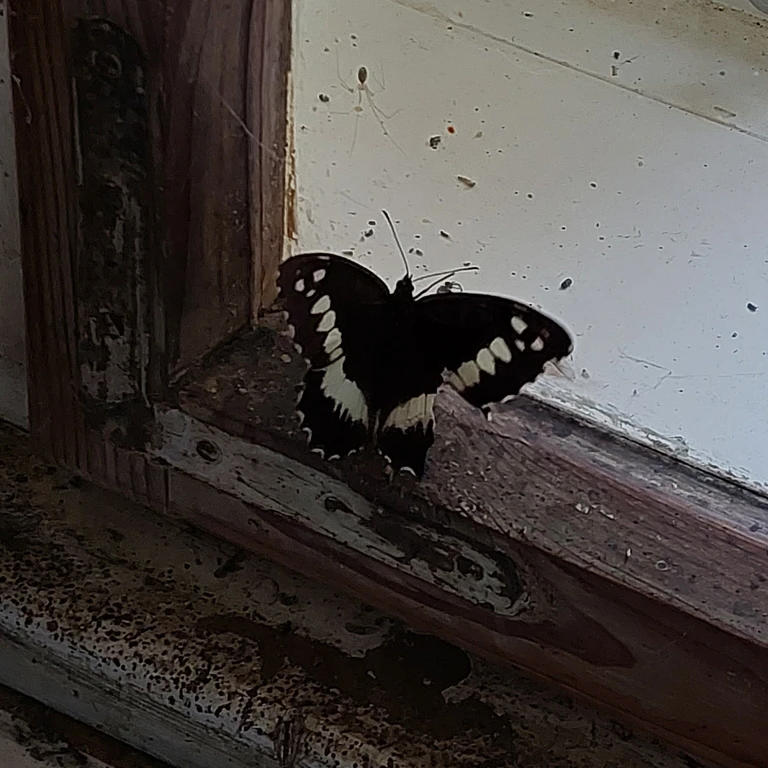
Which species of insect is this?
Brintesia circe
